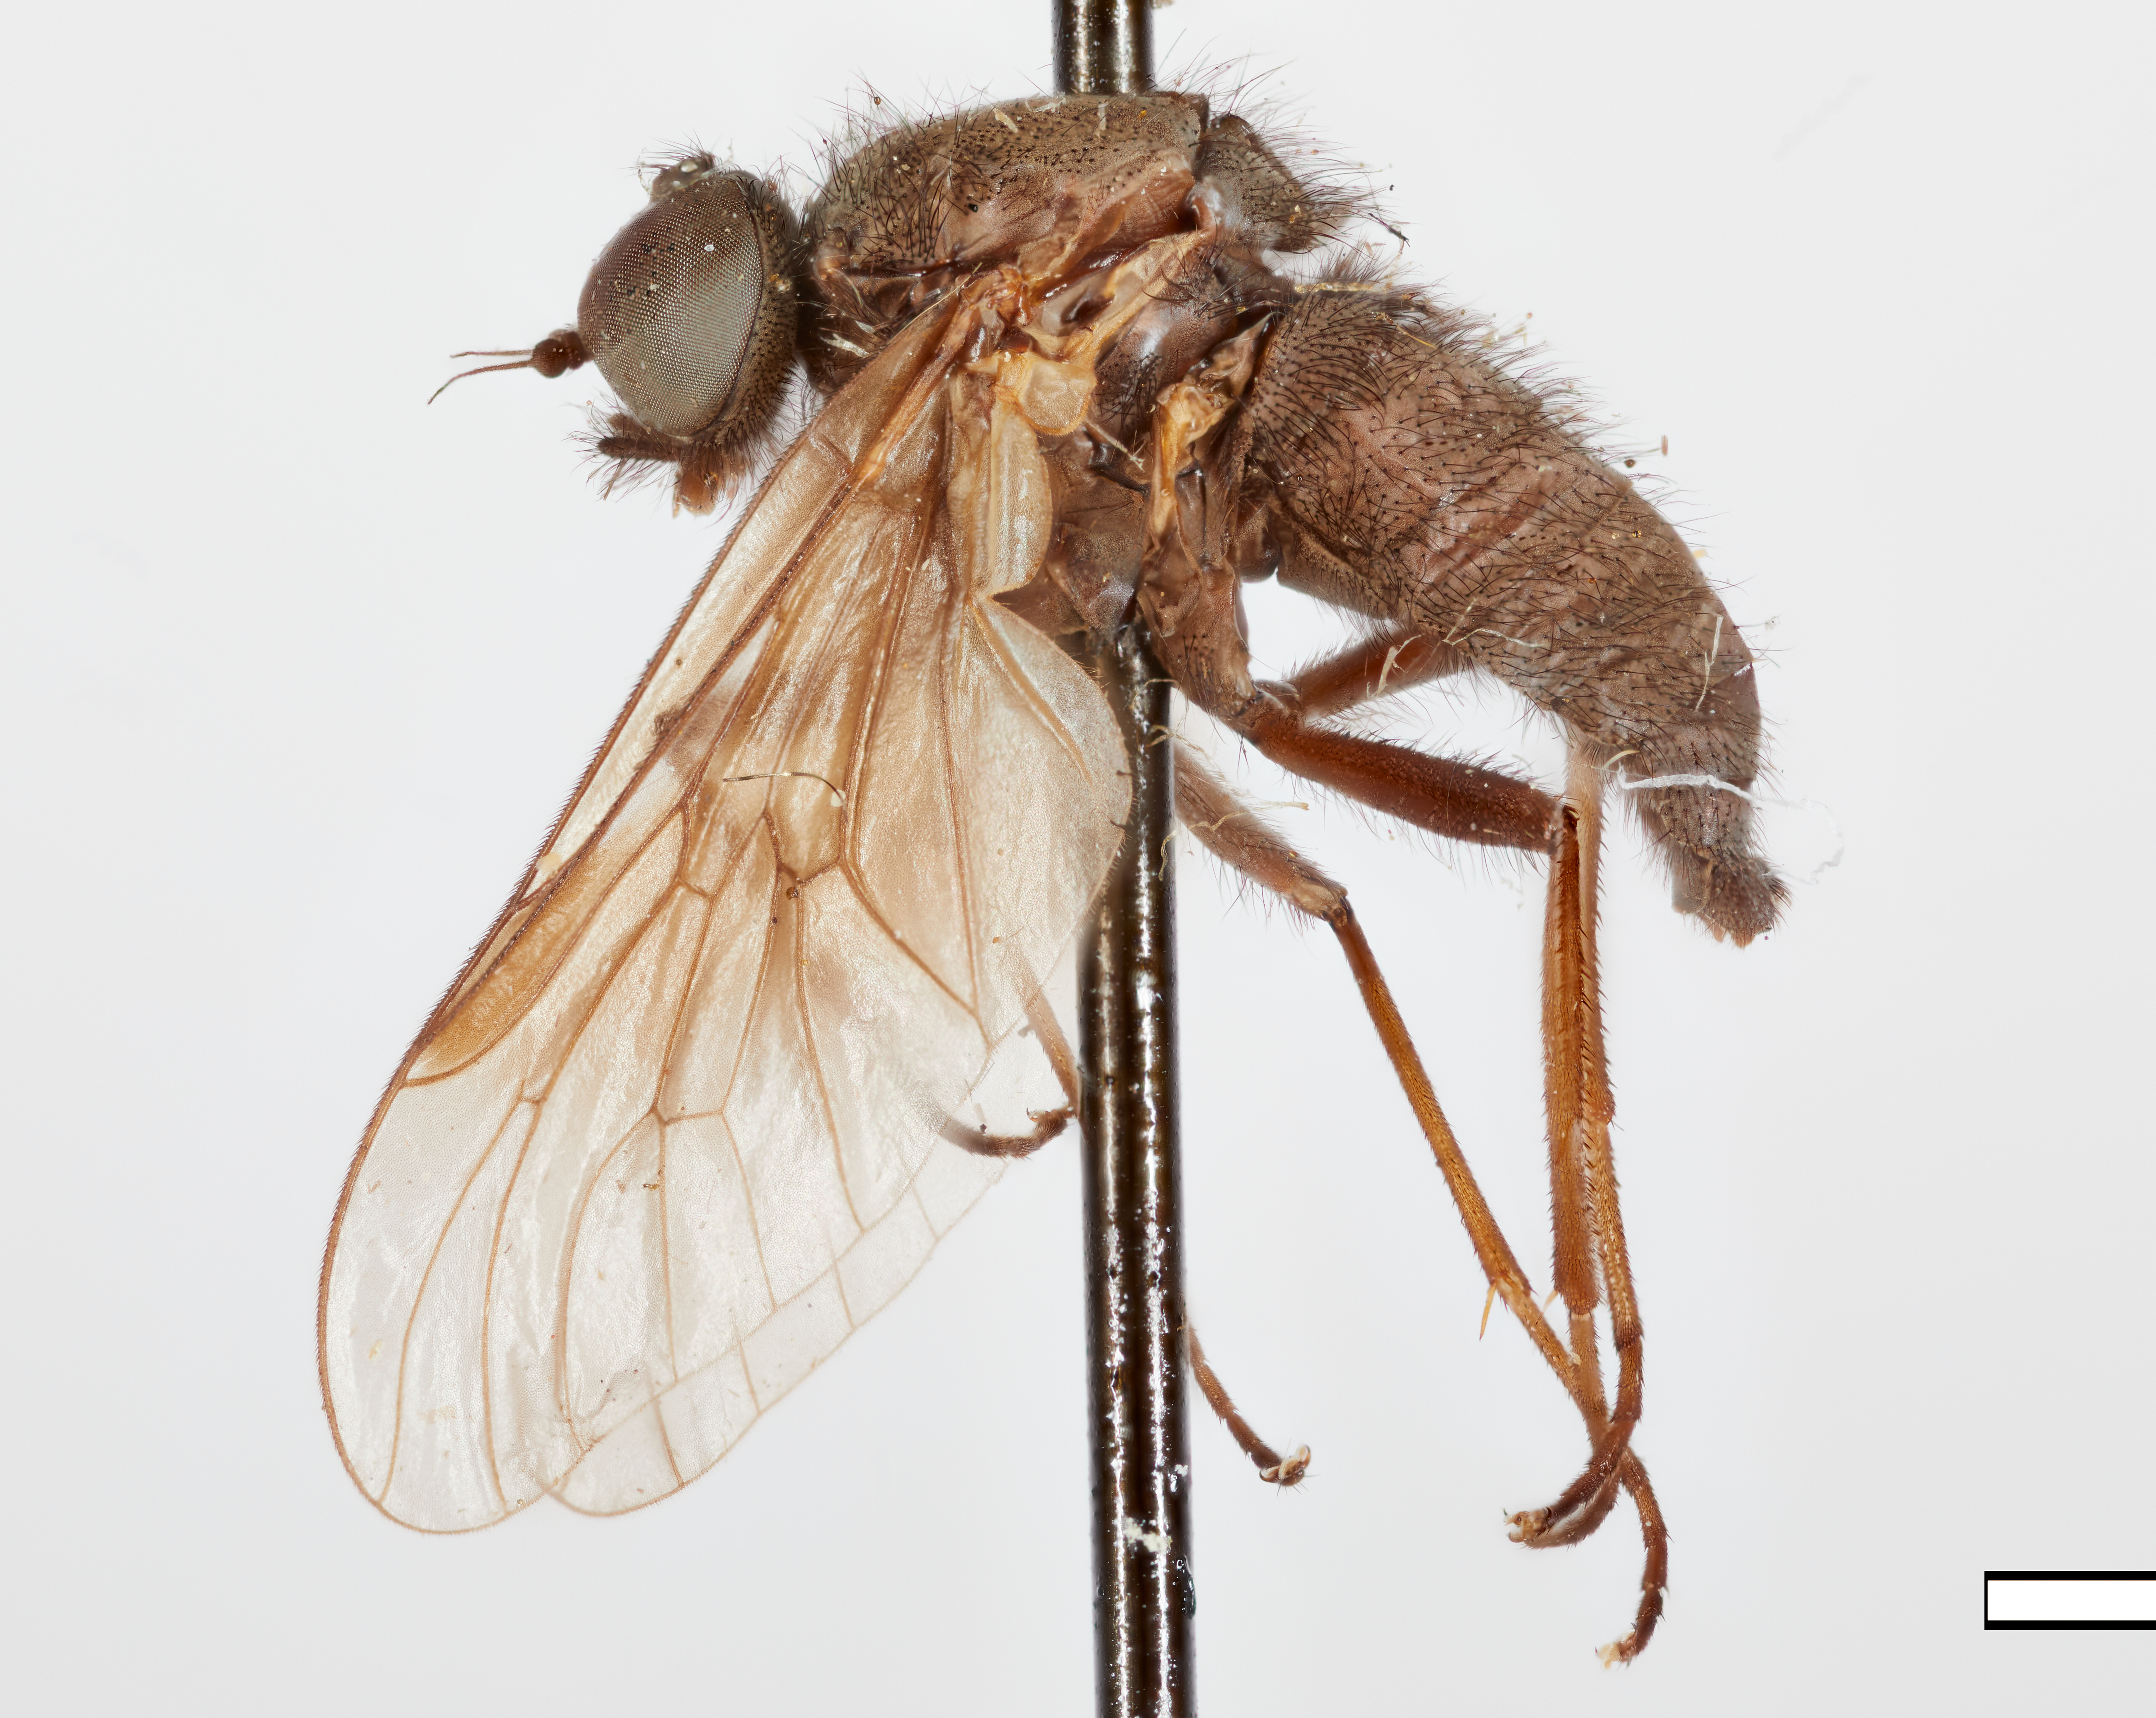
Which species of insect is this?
Chrysopilus alaskaensis
